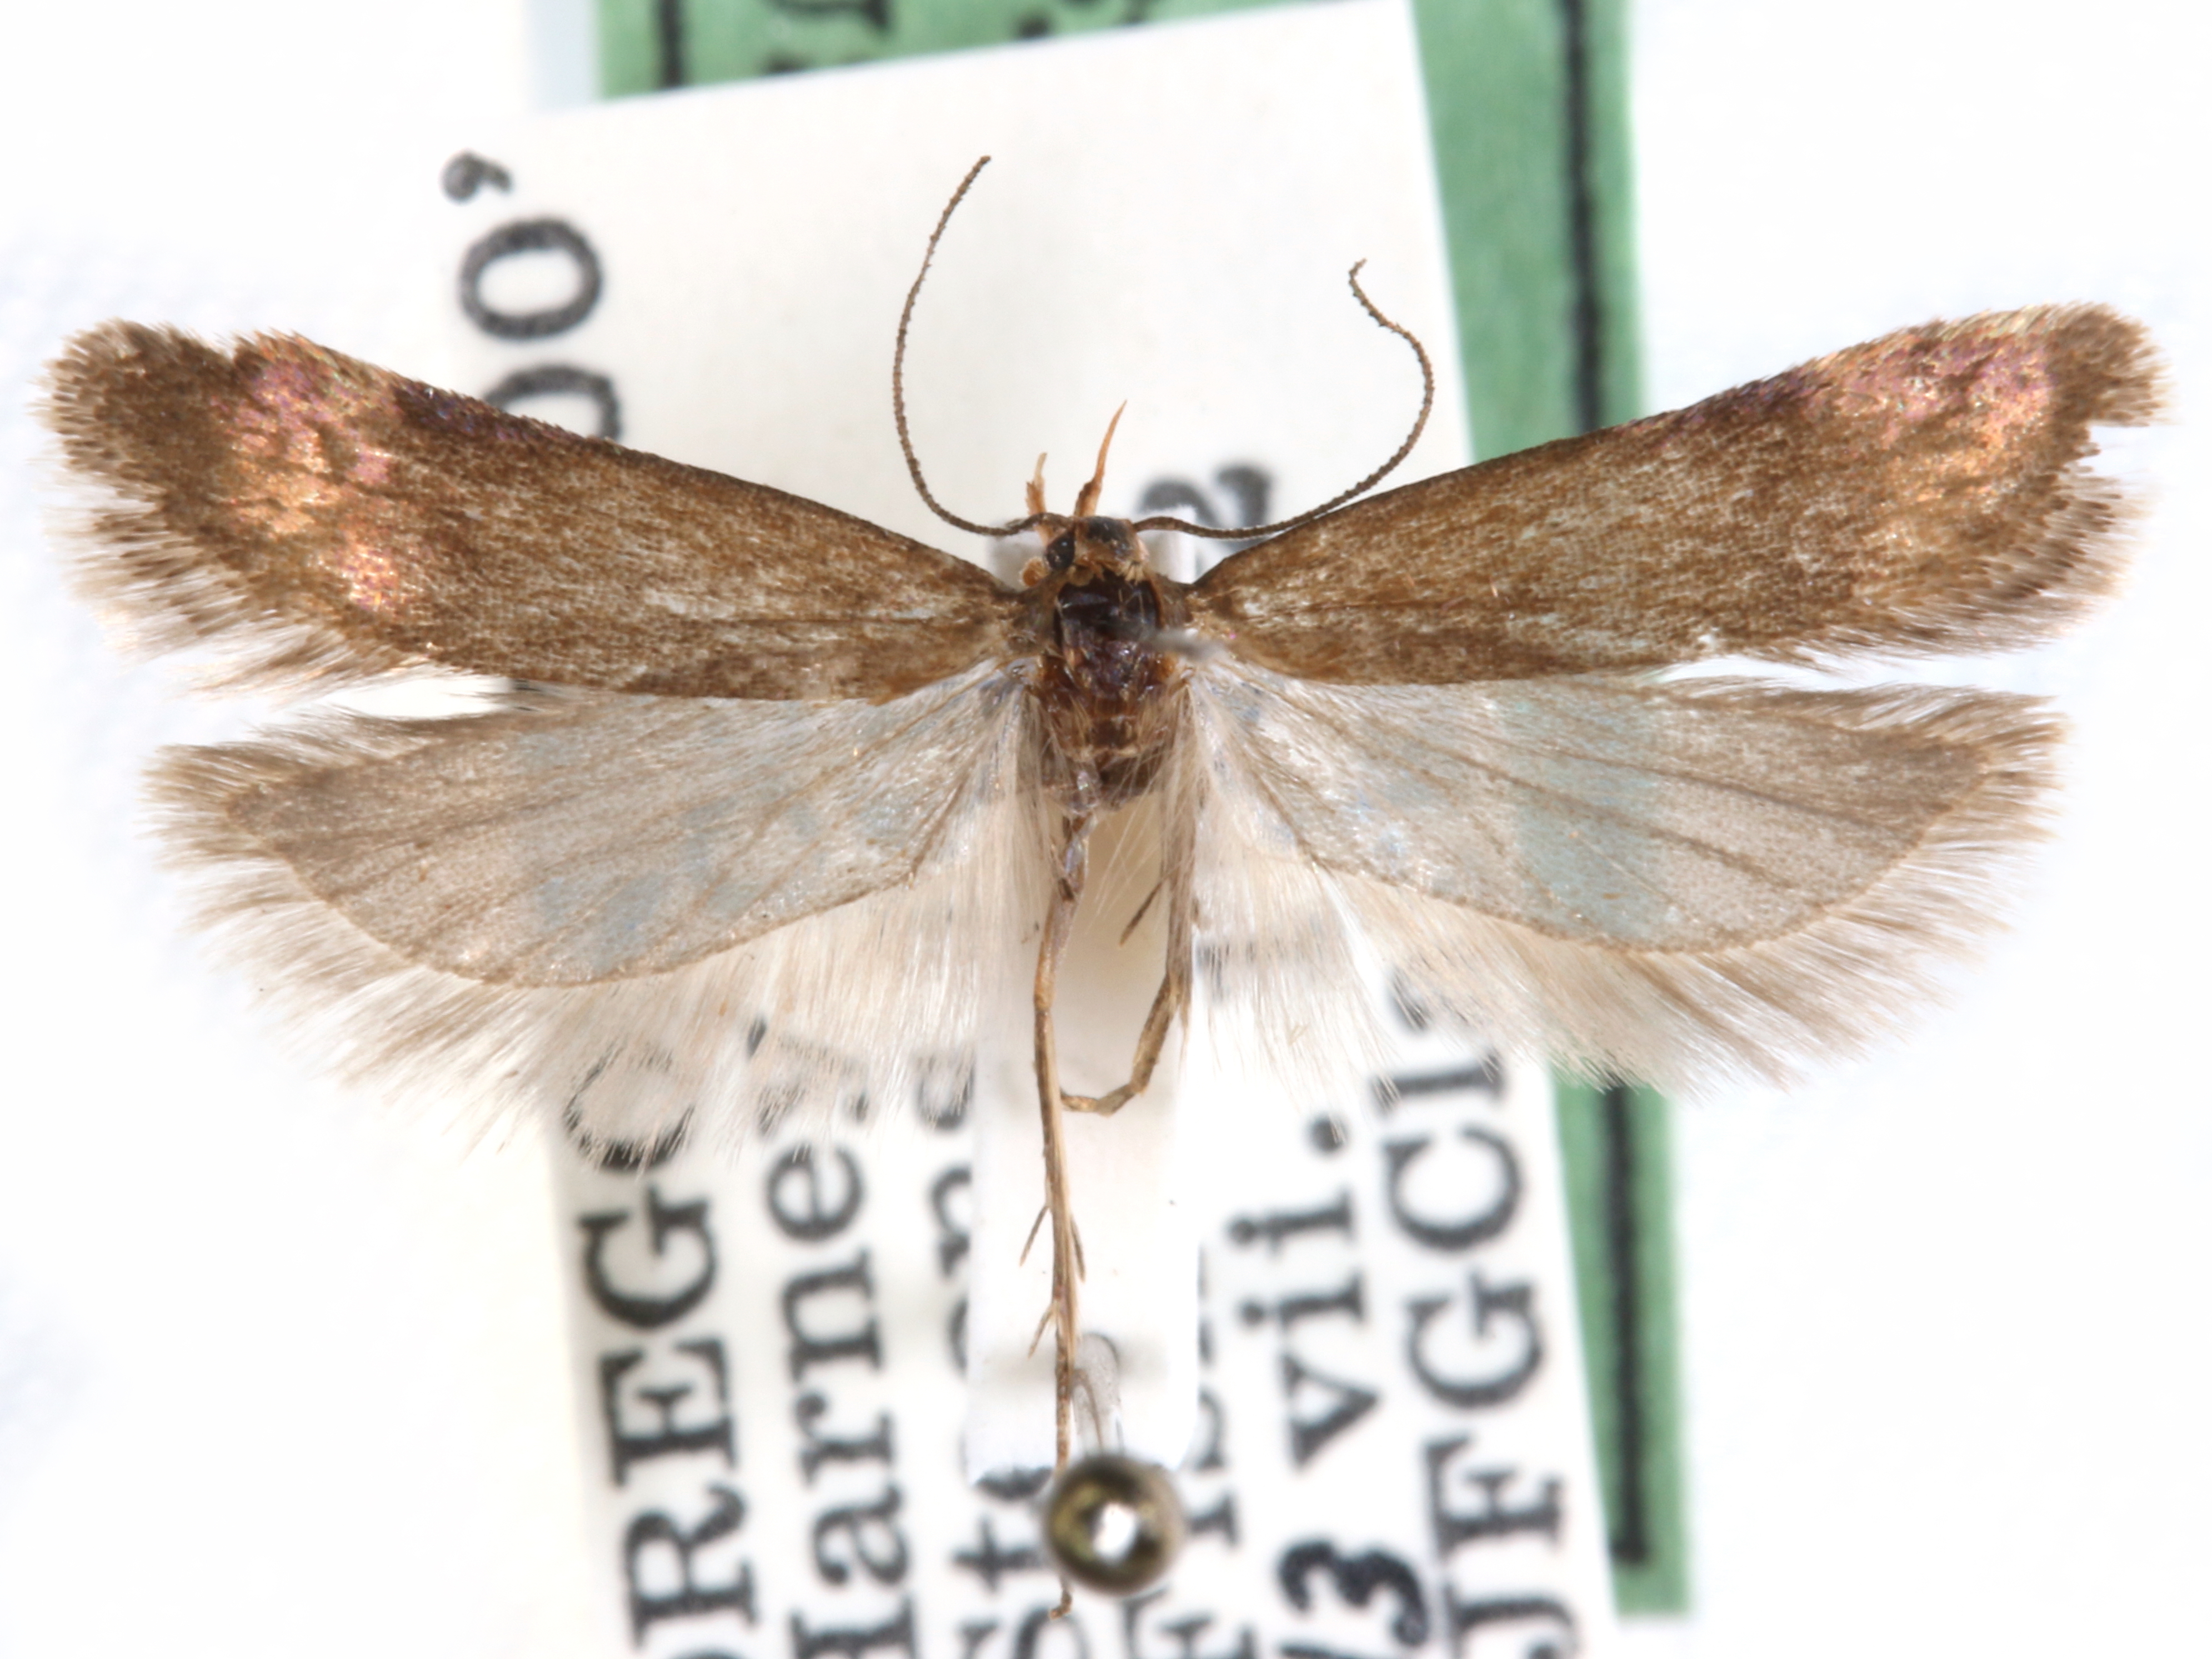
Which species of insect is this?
Chionodes clarkei
